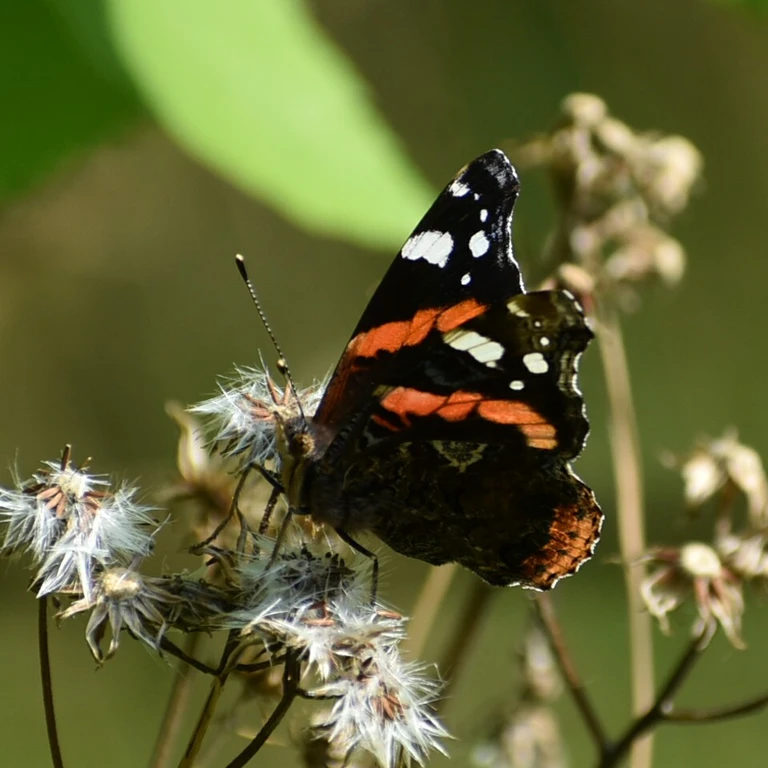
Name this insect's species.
Vanessa atalanta
